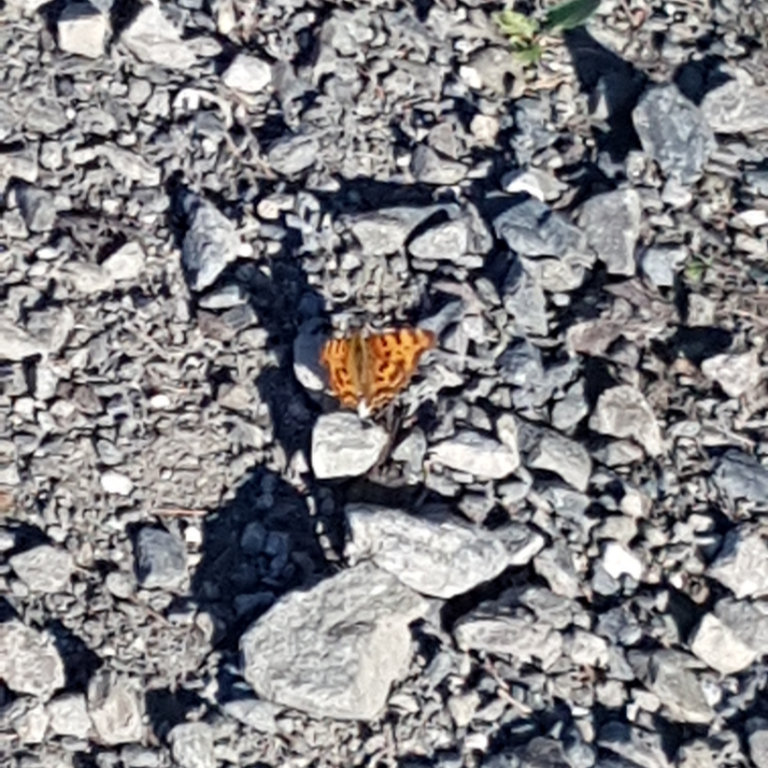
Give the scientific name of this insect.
Polygonia c-album
